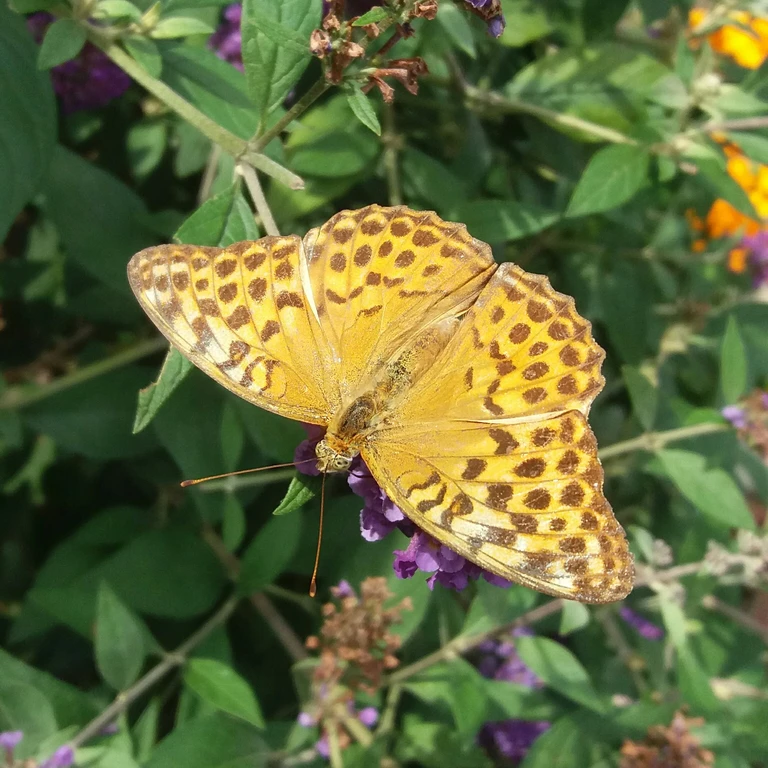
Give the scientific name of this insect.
Argynnis paphia
